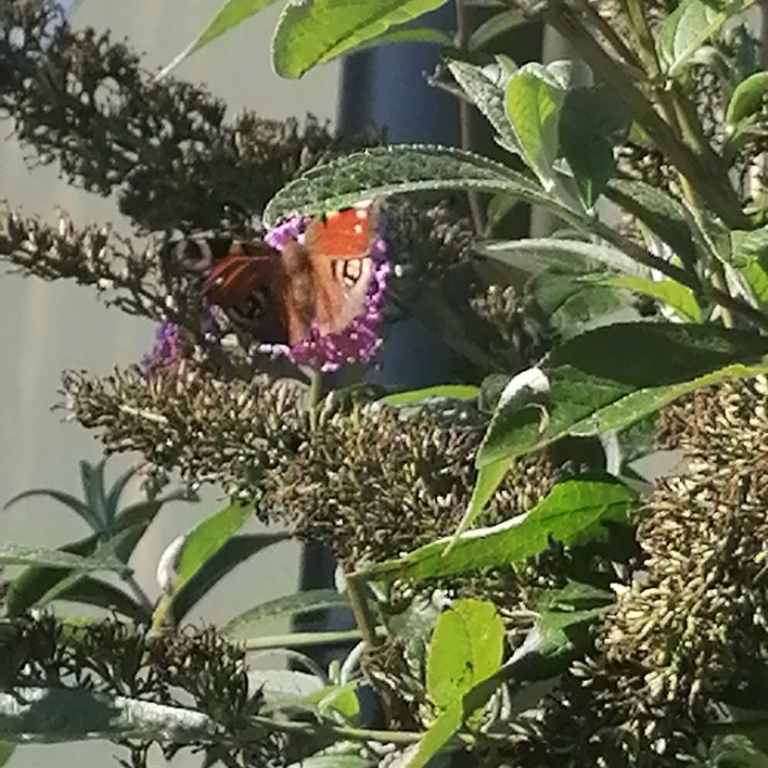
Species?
Aglais io
